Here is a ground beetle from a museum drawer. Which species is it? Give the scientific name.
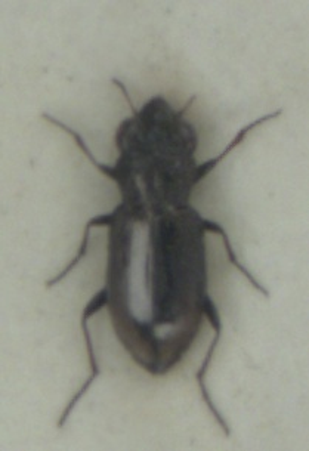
Notiophilus biguttatus
